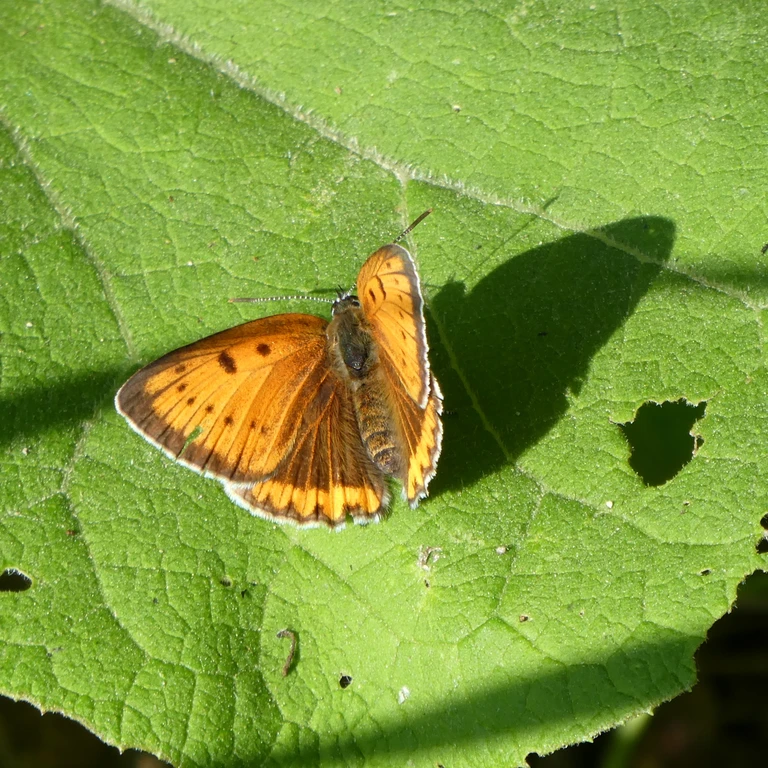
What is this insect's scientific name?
Lycaena dispar
